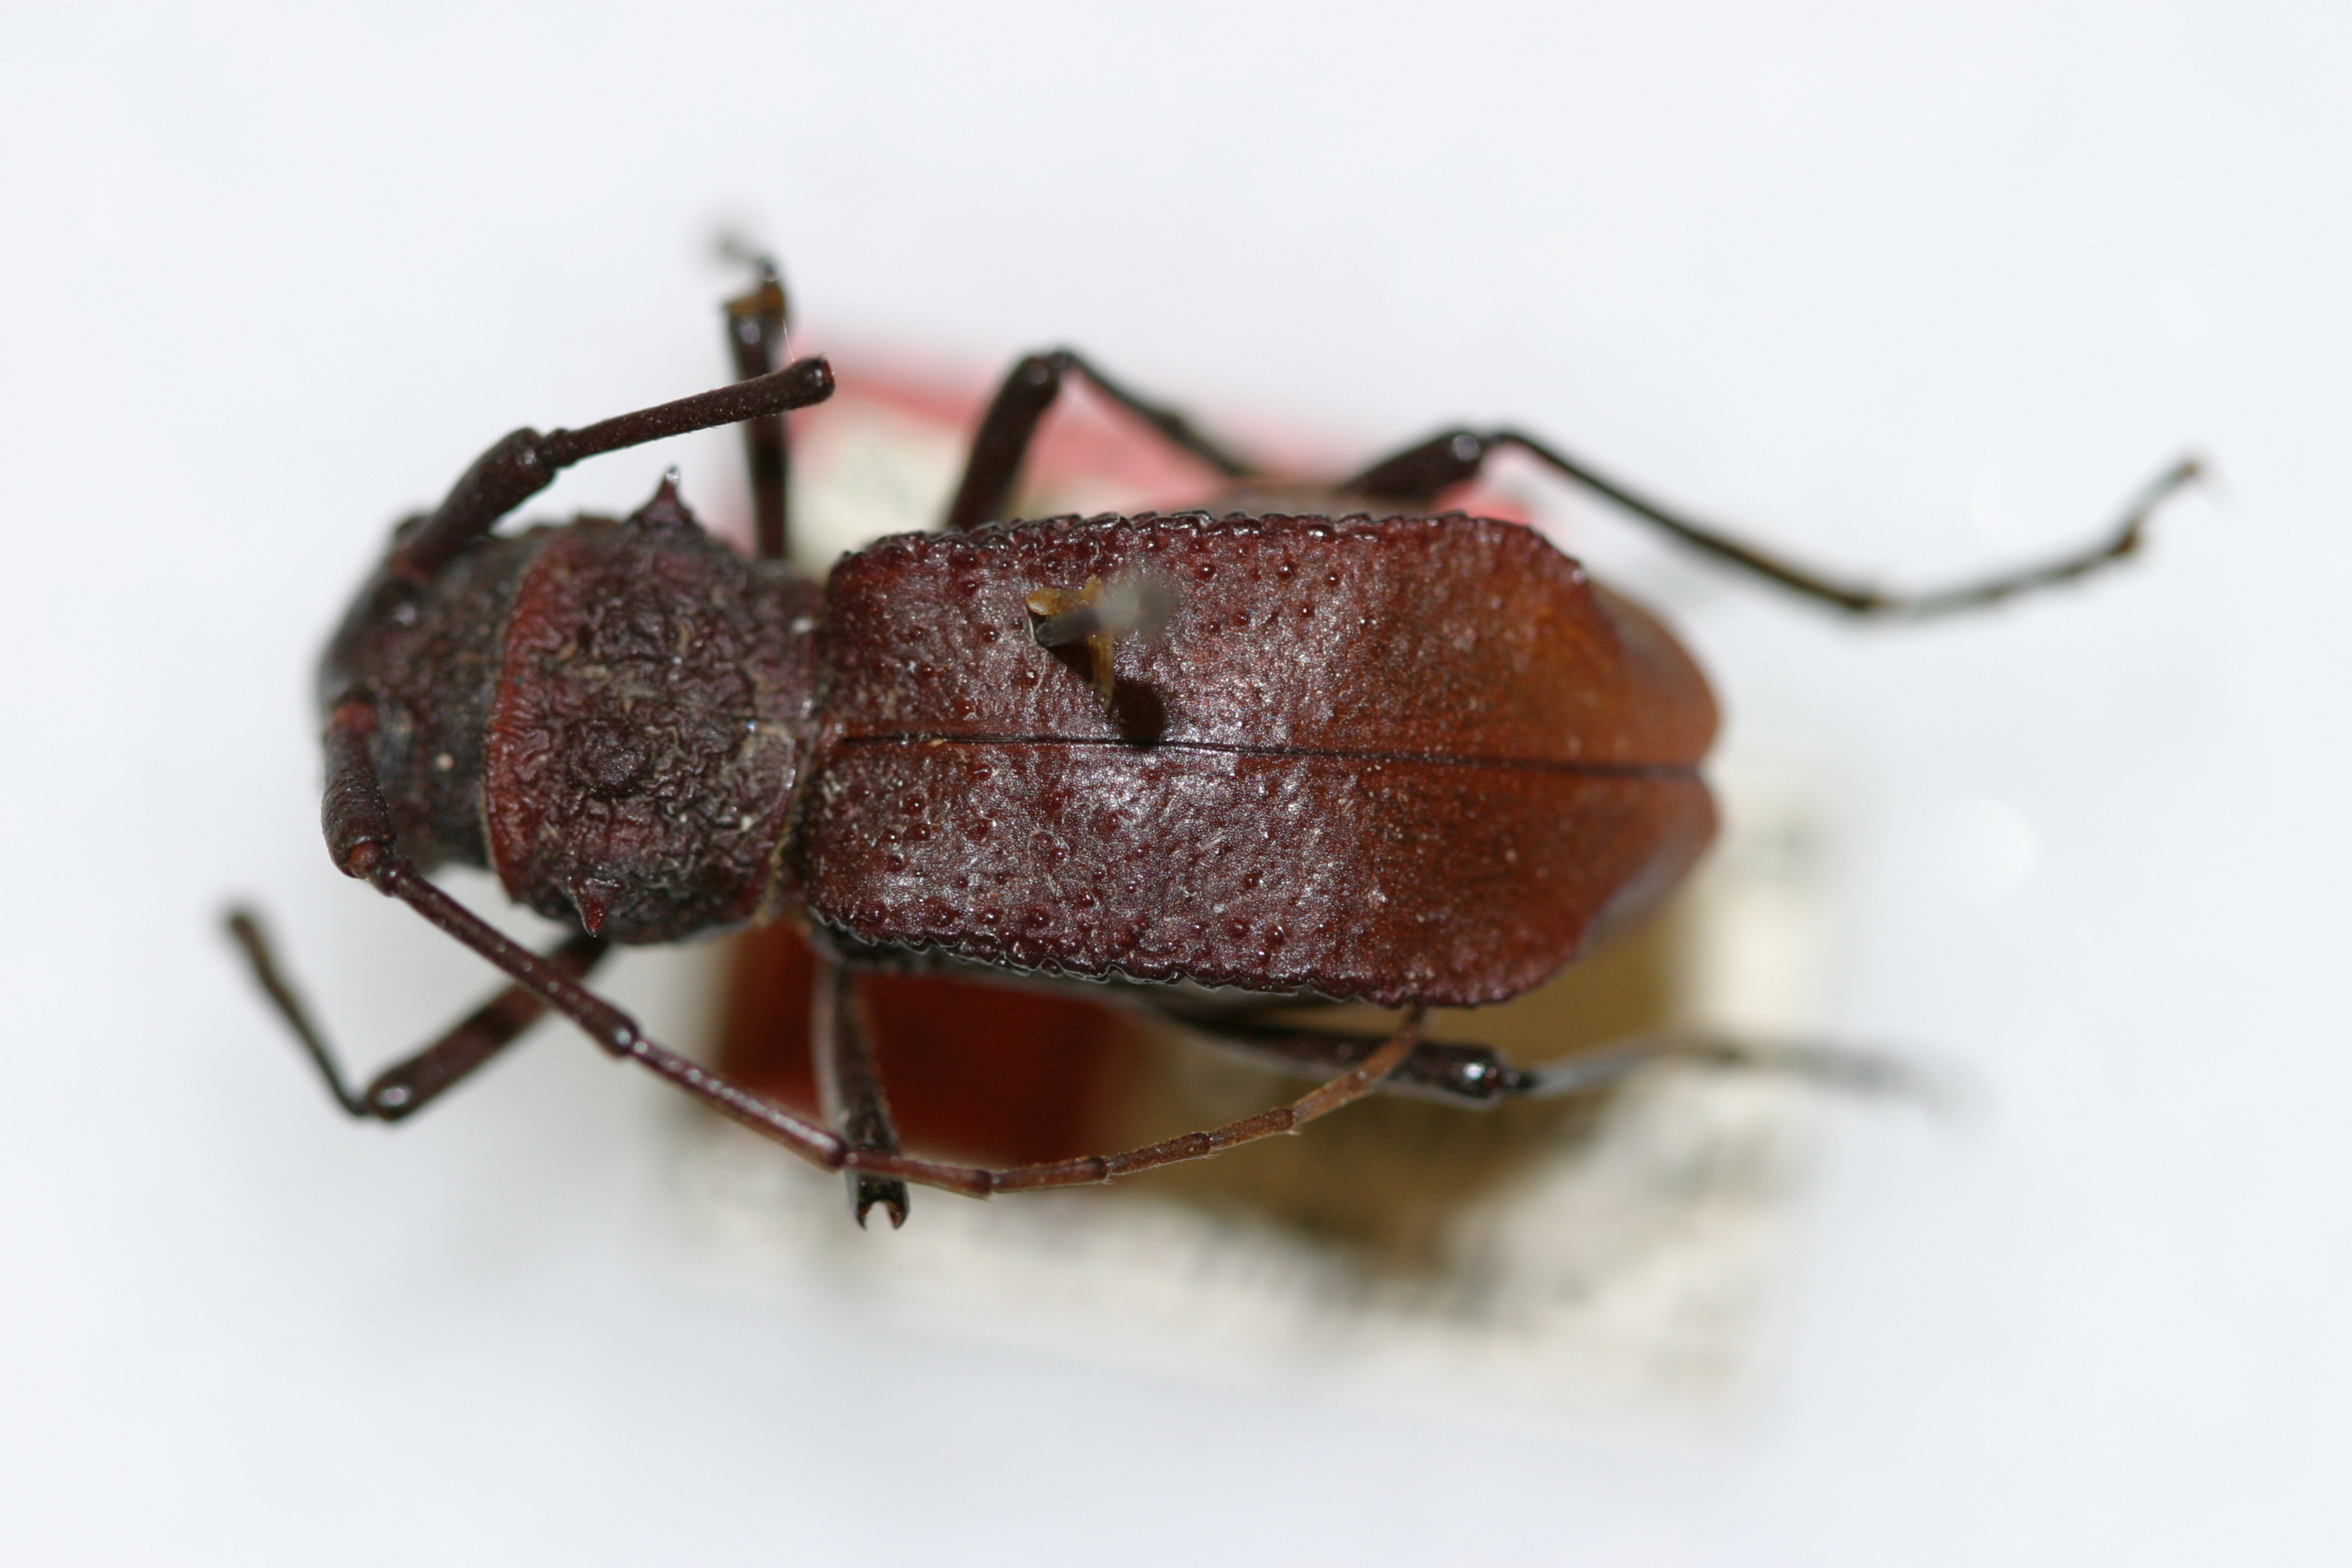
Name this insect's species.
Echthistatodes brunneus
